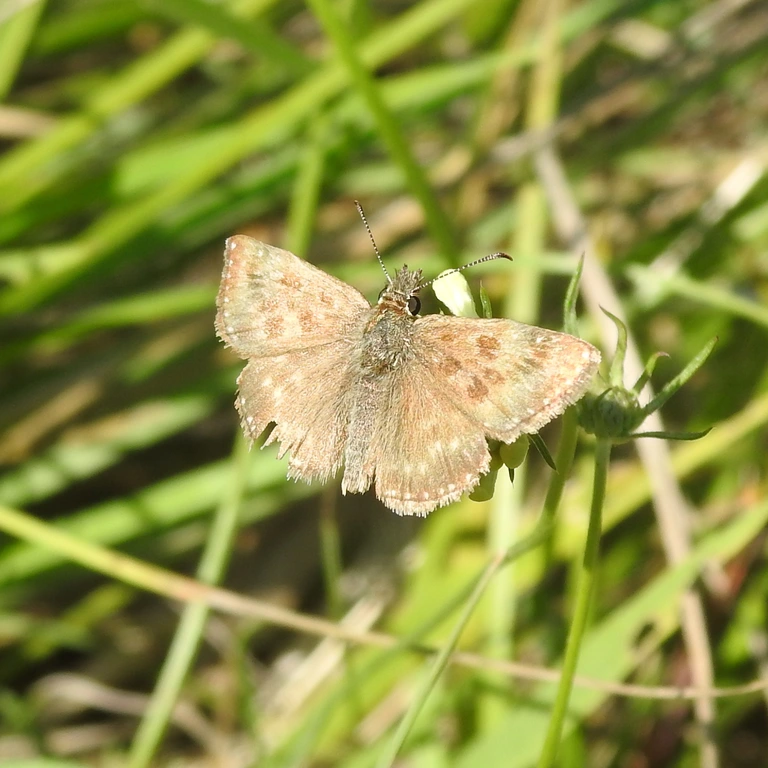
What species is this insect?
Erynnis tages
